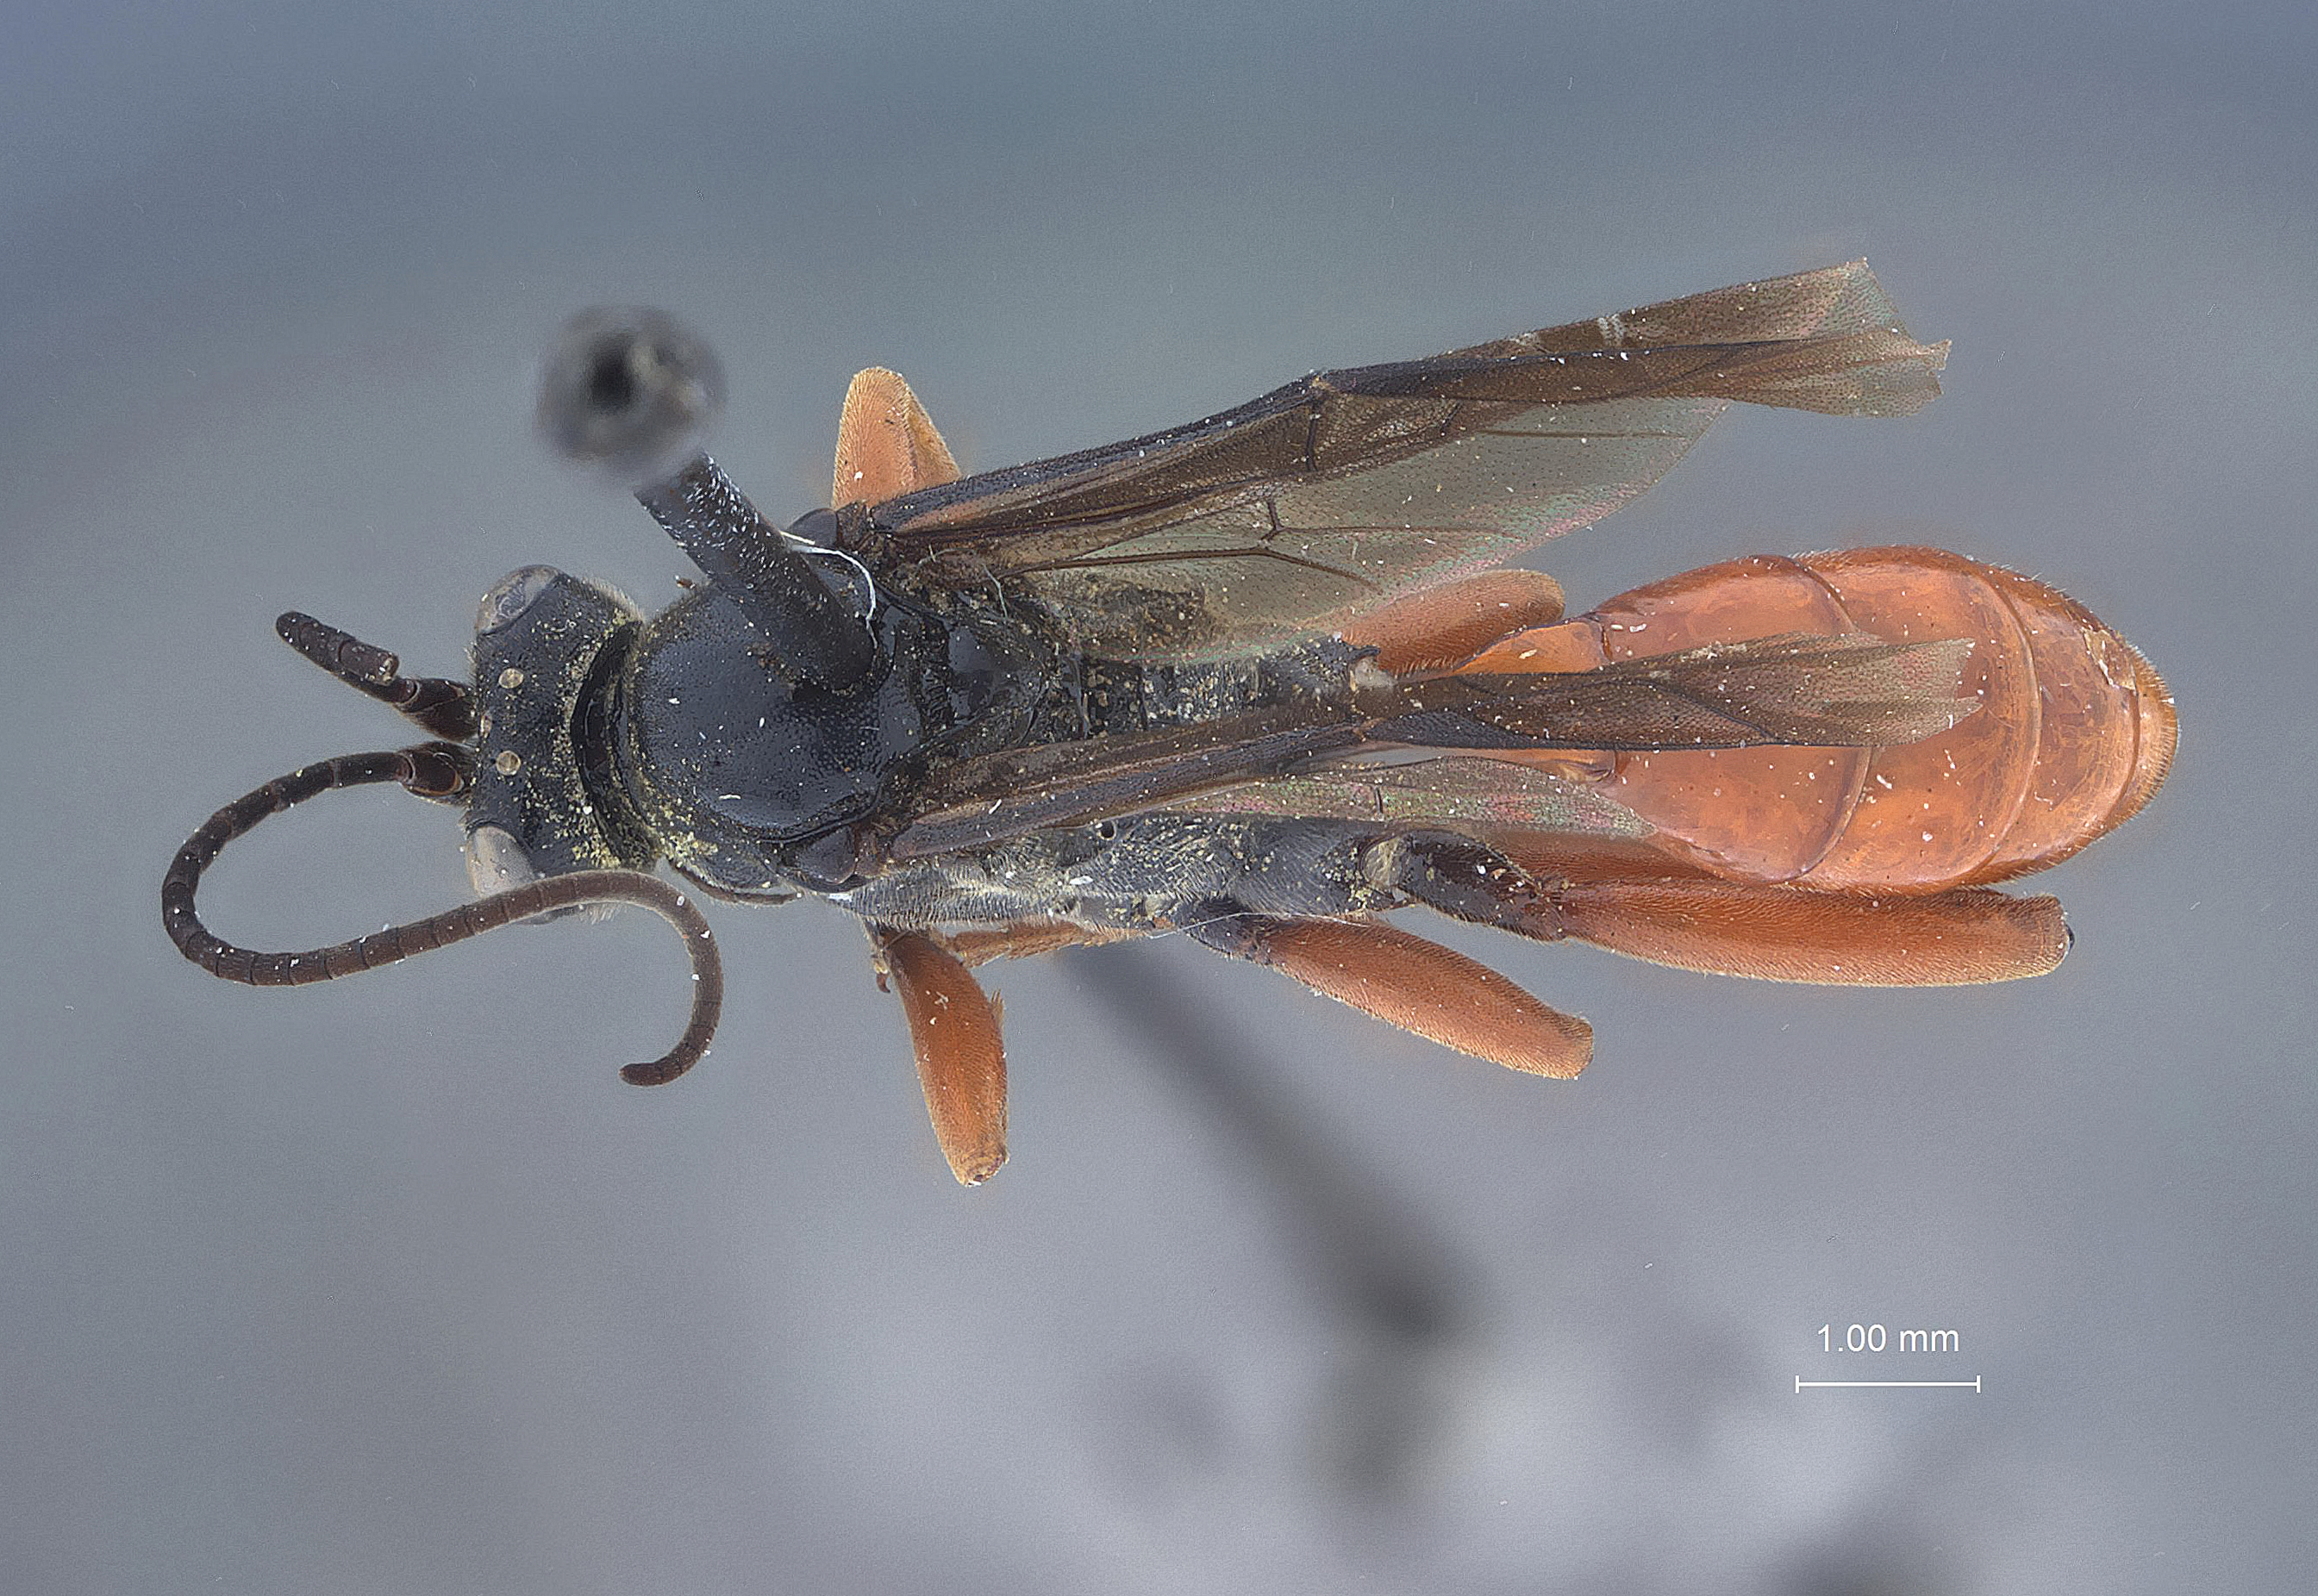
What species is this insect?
Idiolispa analis
